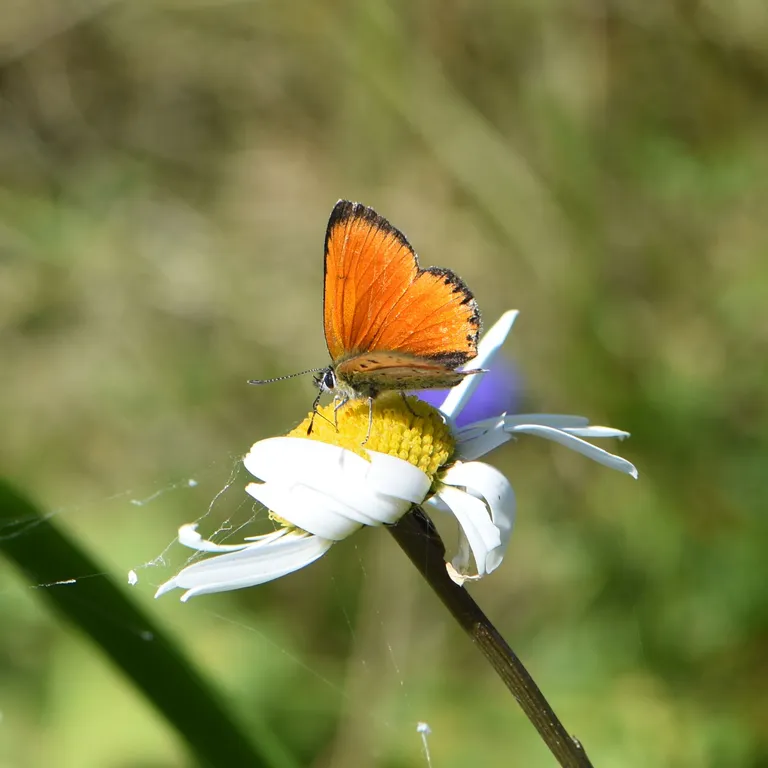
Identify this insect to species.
Lycaena virgaureae
